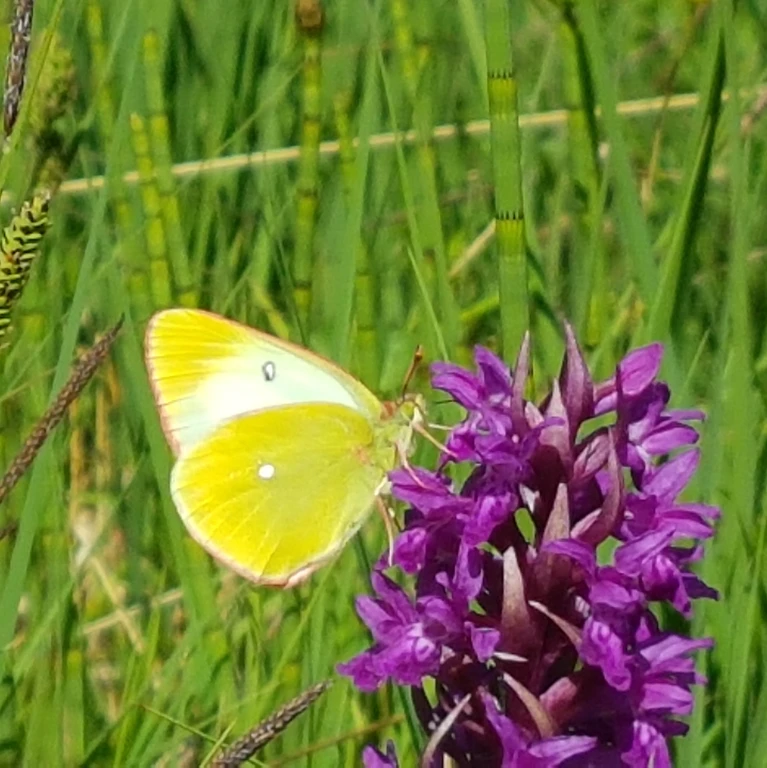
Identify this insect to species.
Colias palaeno
